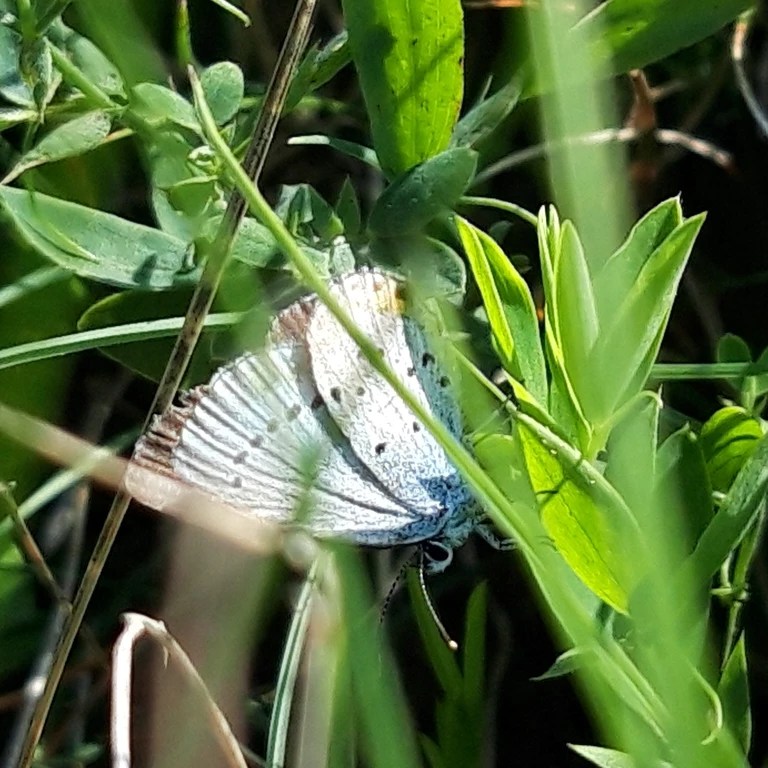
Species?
Cupido argiades (also Elkalyce argiades)
